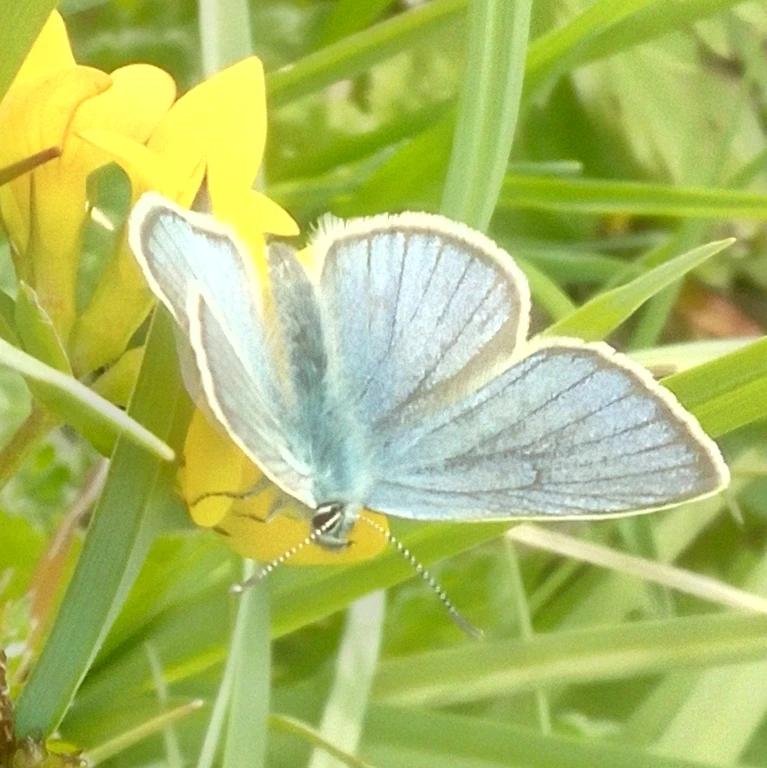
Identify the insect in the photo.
Cyaniris semiargus
